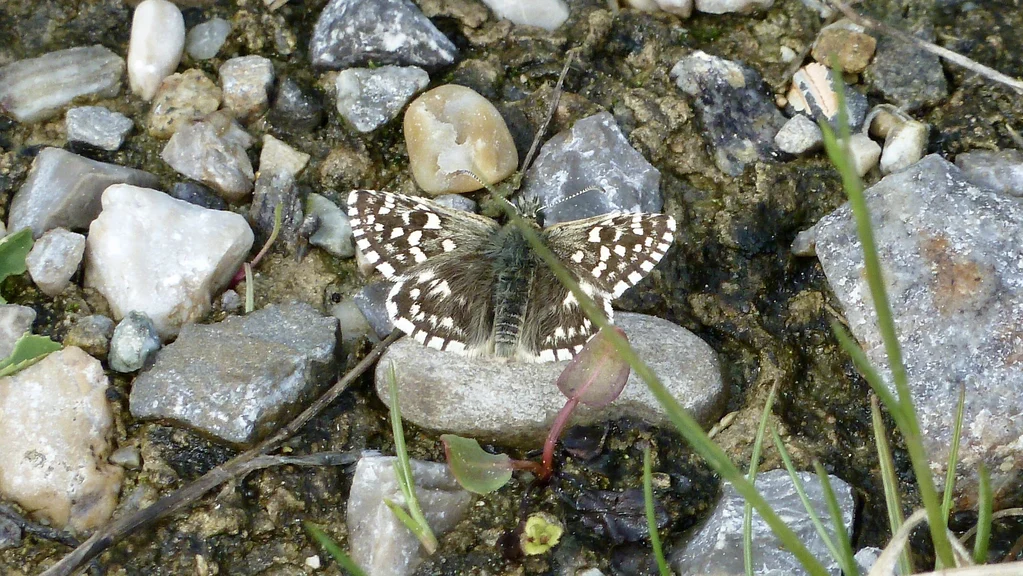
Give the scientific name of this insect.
Pyrgus malvae
